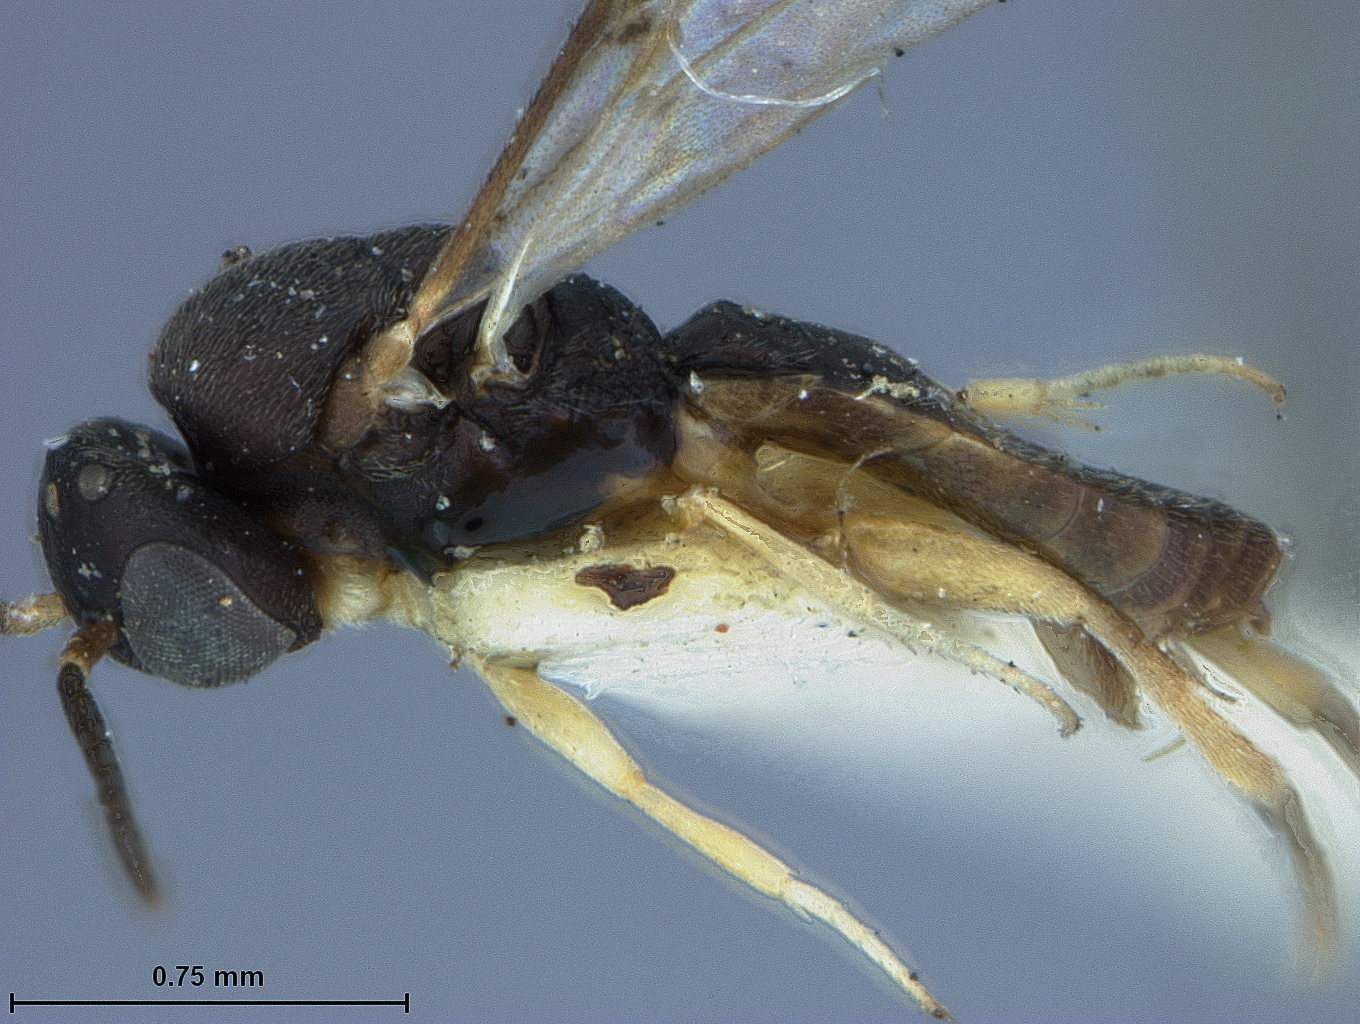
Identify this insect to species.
Elasmosoma pergandei
